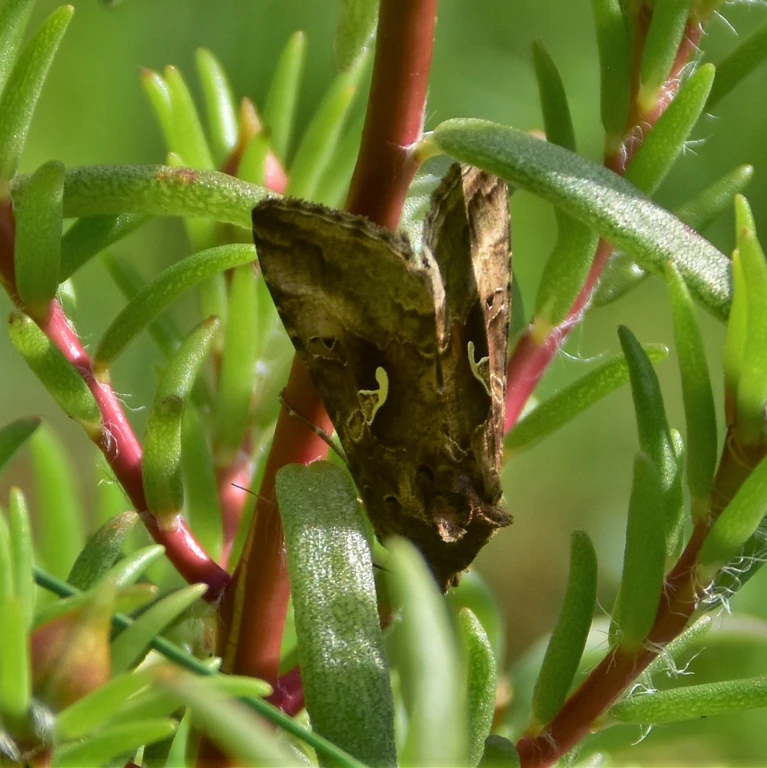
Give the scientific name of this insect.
Autographa gamma
